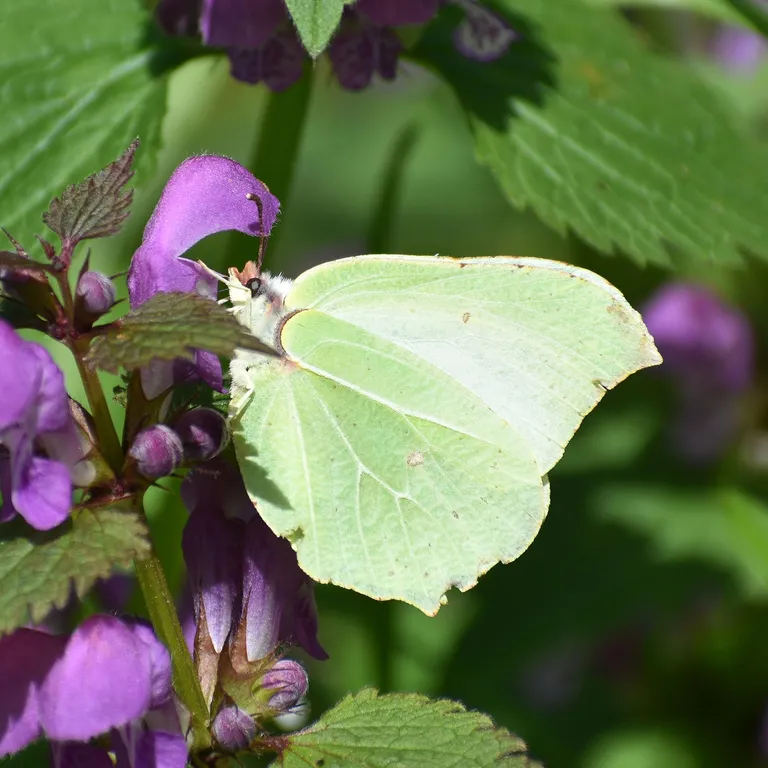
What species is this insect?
Gonepteryx rhamni
